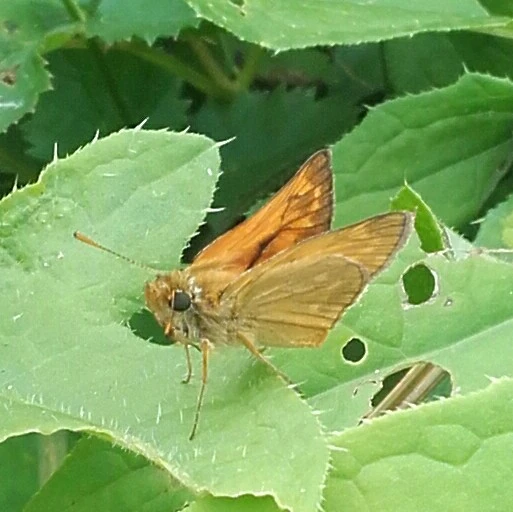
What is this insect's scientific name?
Ochlodes sylvanus (also Ochlodes venata)
